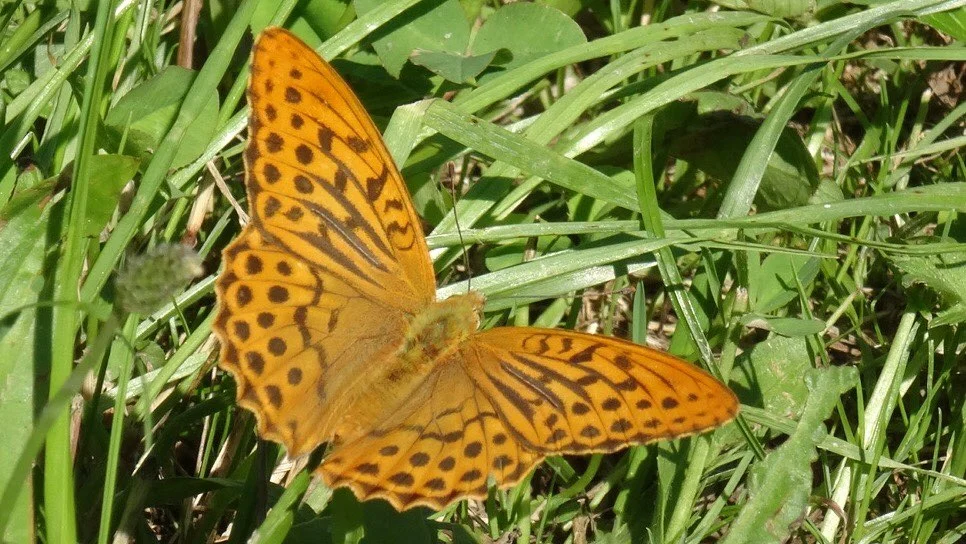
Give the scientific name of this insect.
Argynnis paphia
